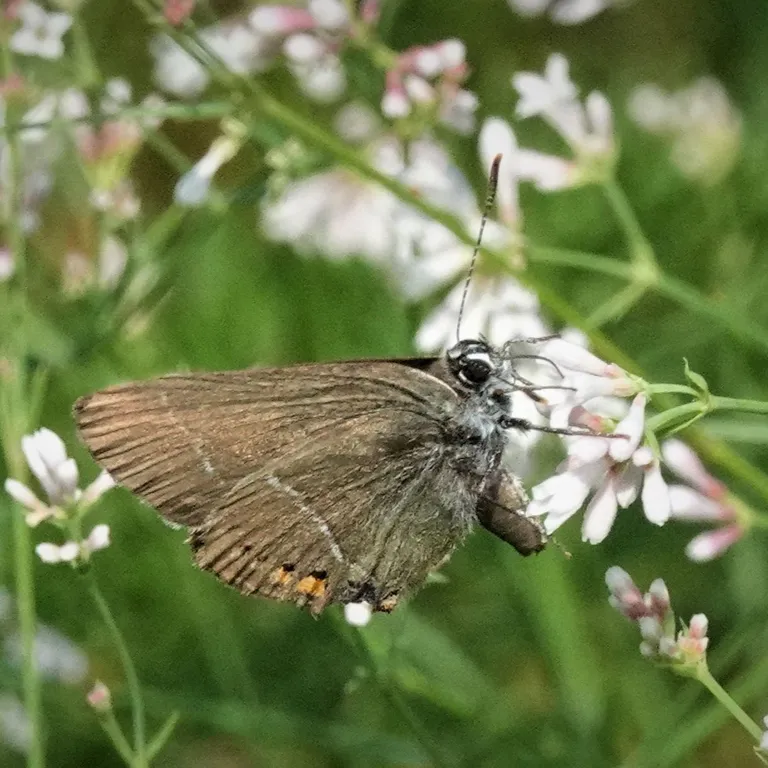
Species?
Satyrium spini (also Tuttiola spini)
